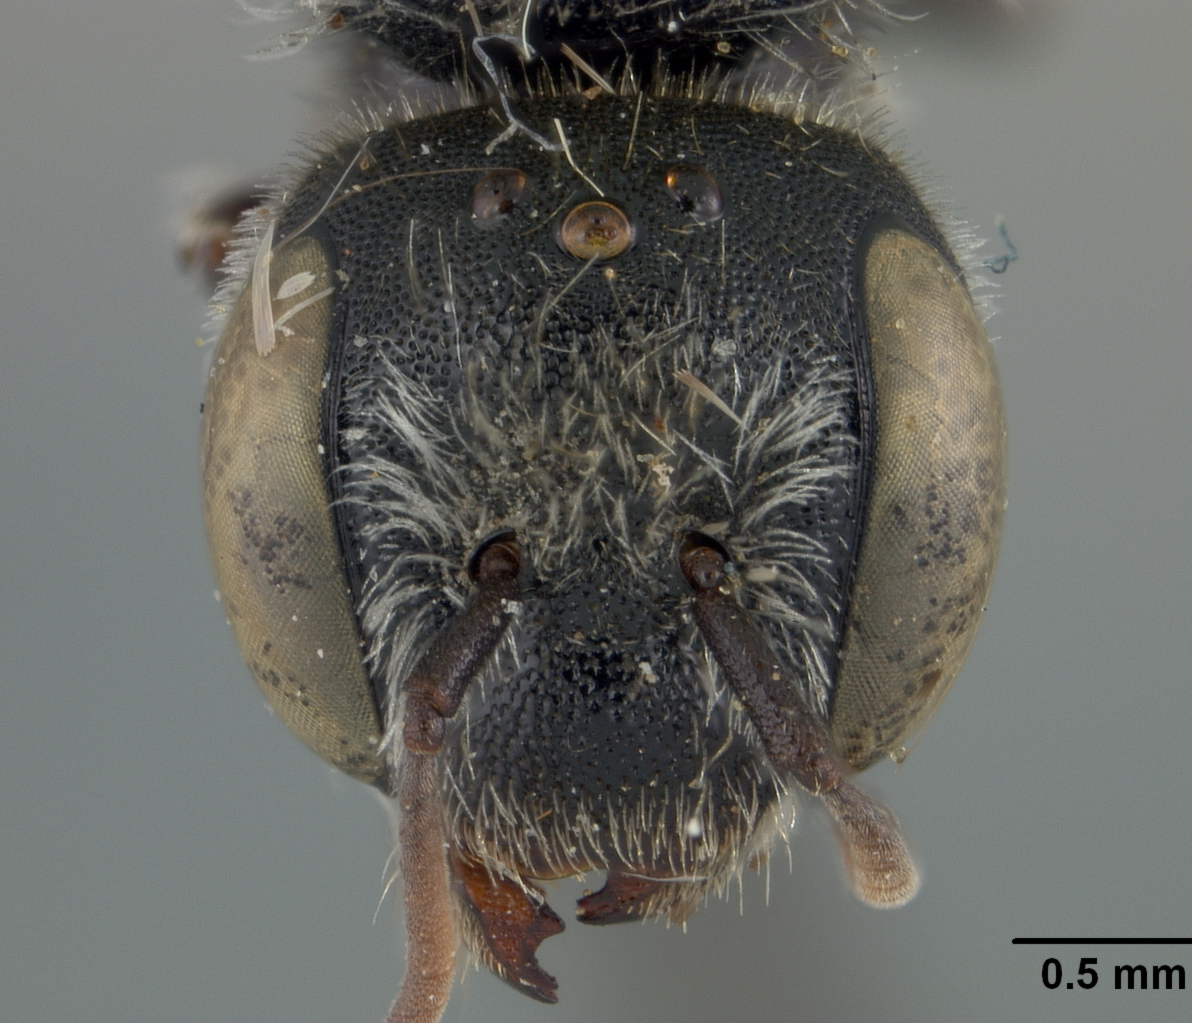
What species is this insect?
Hoplitis grinnelli
